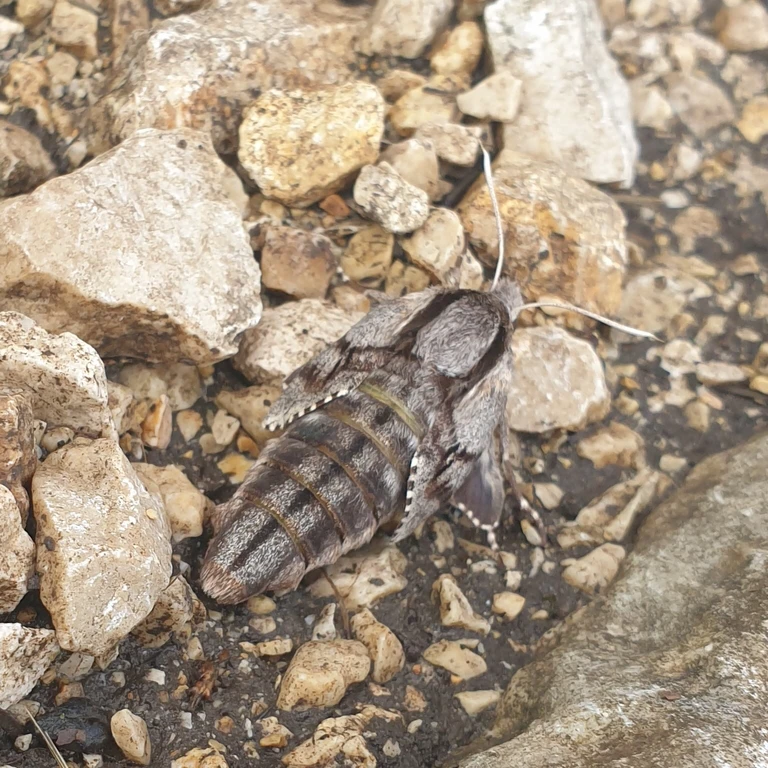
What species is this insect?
Sphinx pinastri
